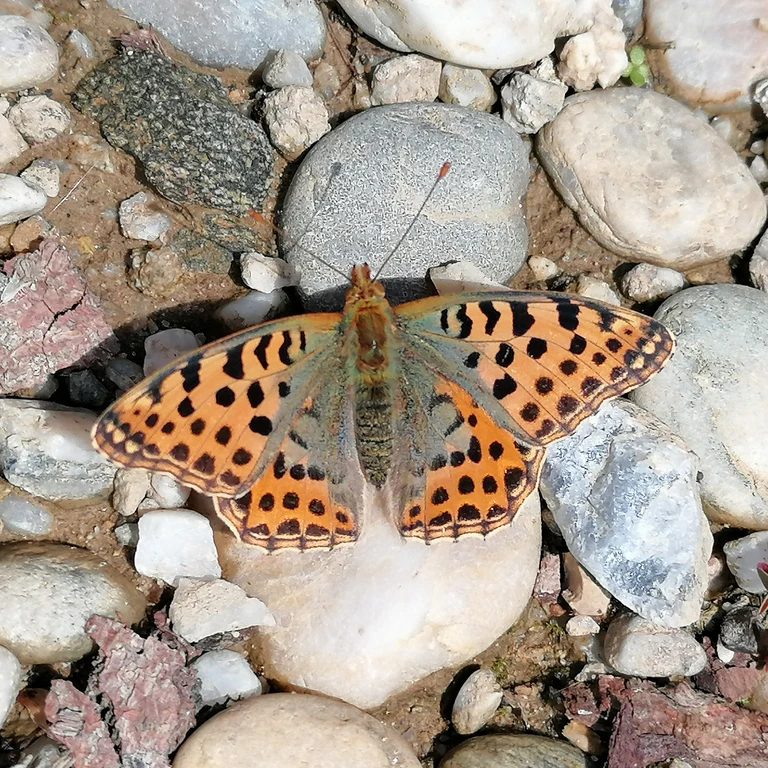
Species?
Issoria lathonia
